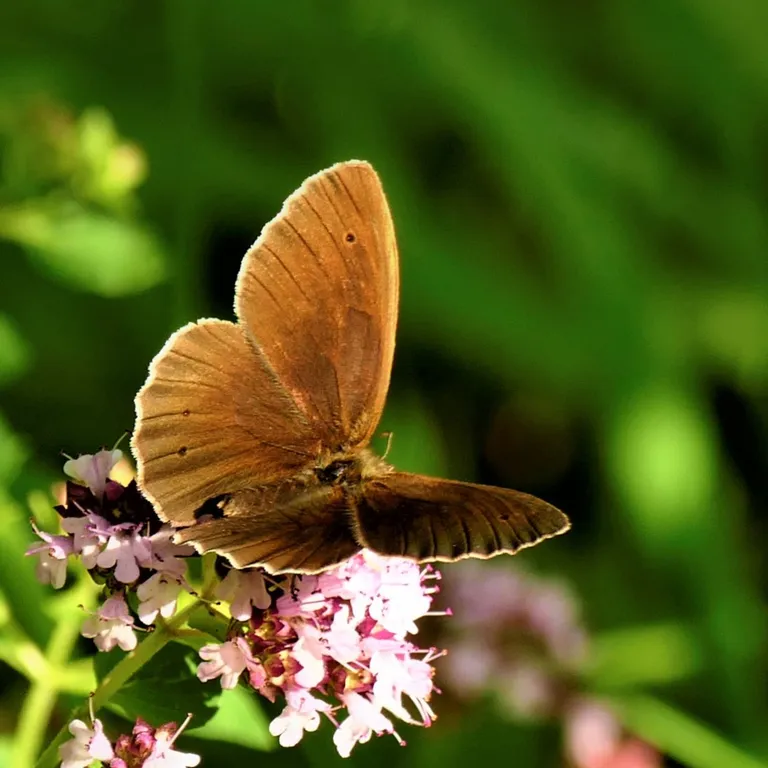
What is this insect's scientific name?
Aphantopus hyperantus
